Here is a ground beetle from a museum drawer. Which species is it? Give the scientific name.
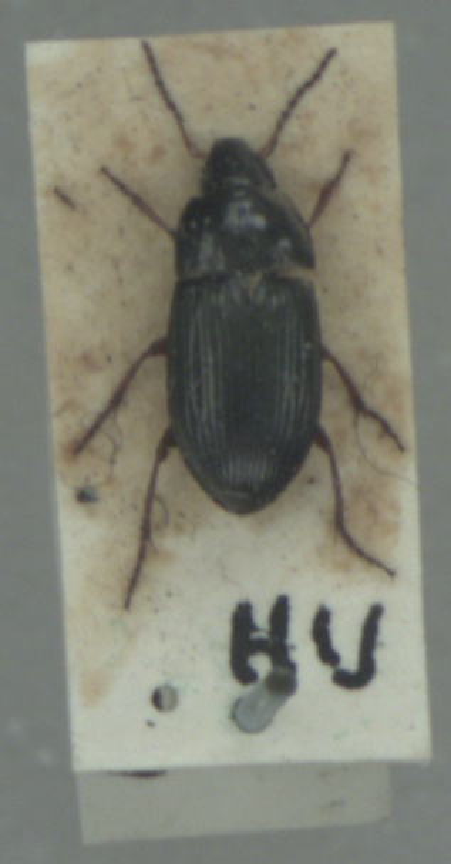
Amara familiaris
